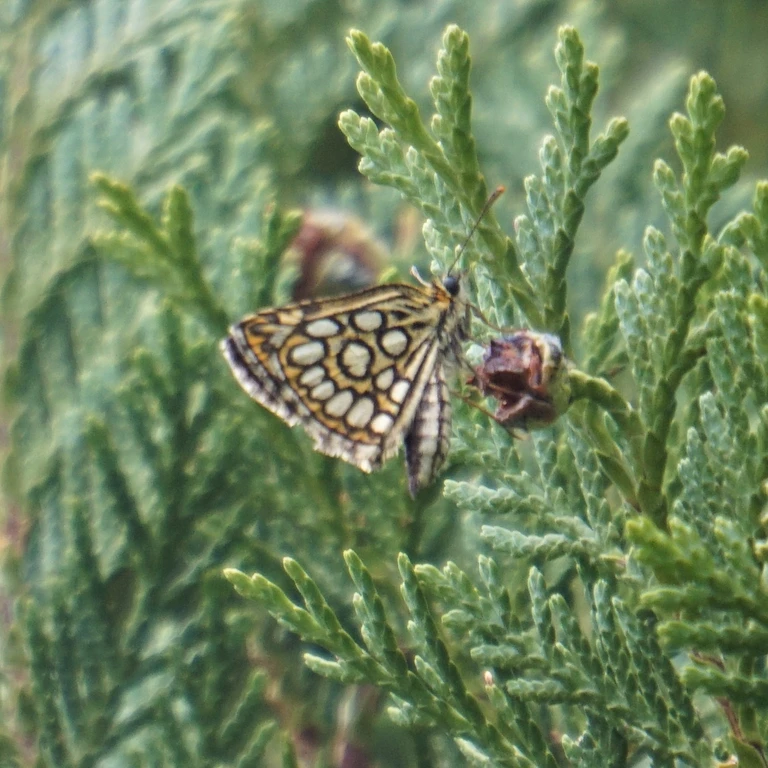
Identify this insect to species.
Heteropterus morpheus
